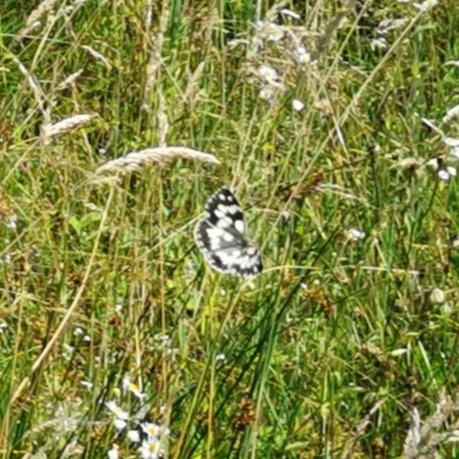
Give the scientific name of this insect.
Melanargia galathea
